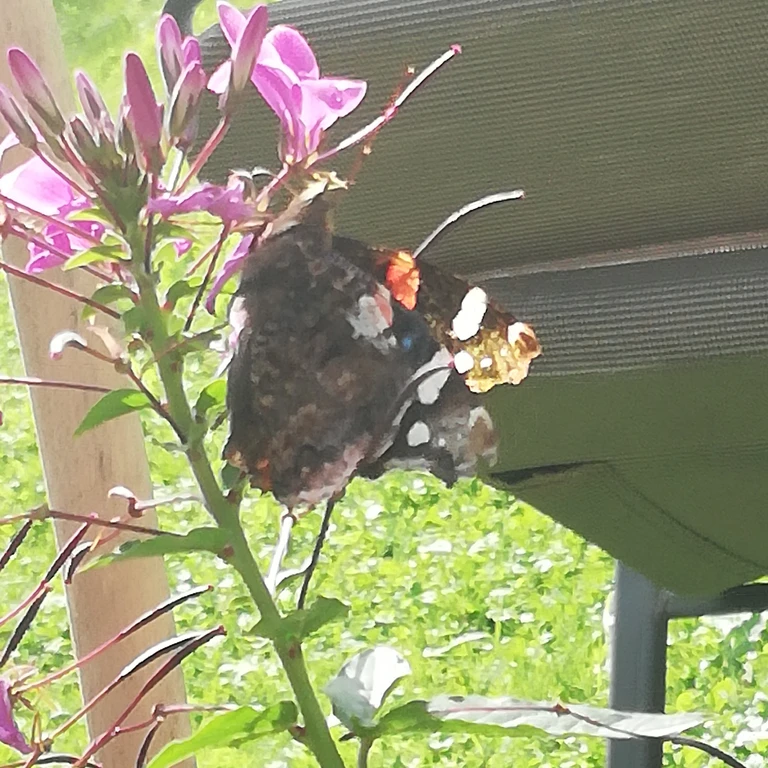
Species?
Vanessa atalanta
